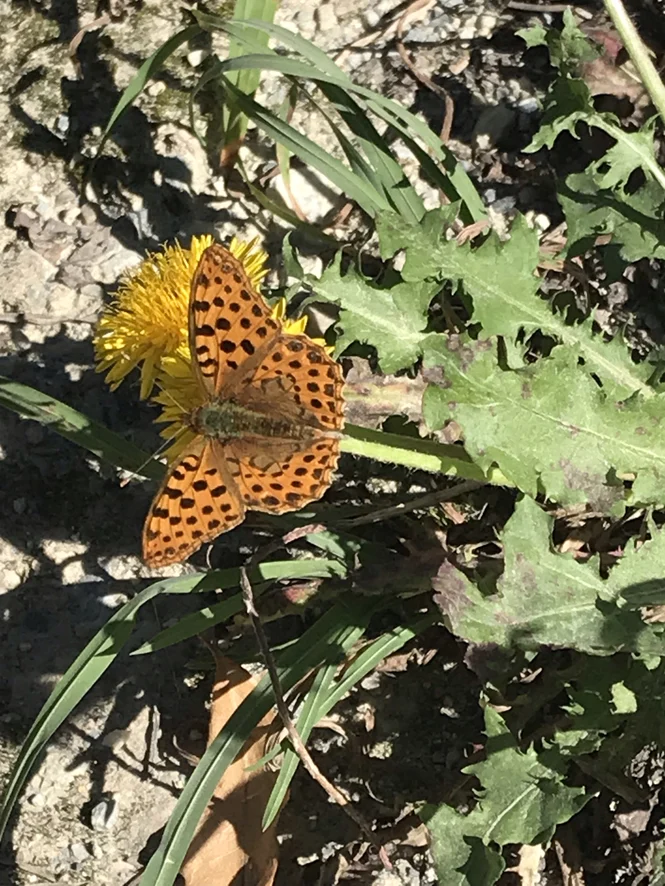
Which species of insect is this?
Issoria lathonia
